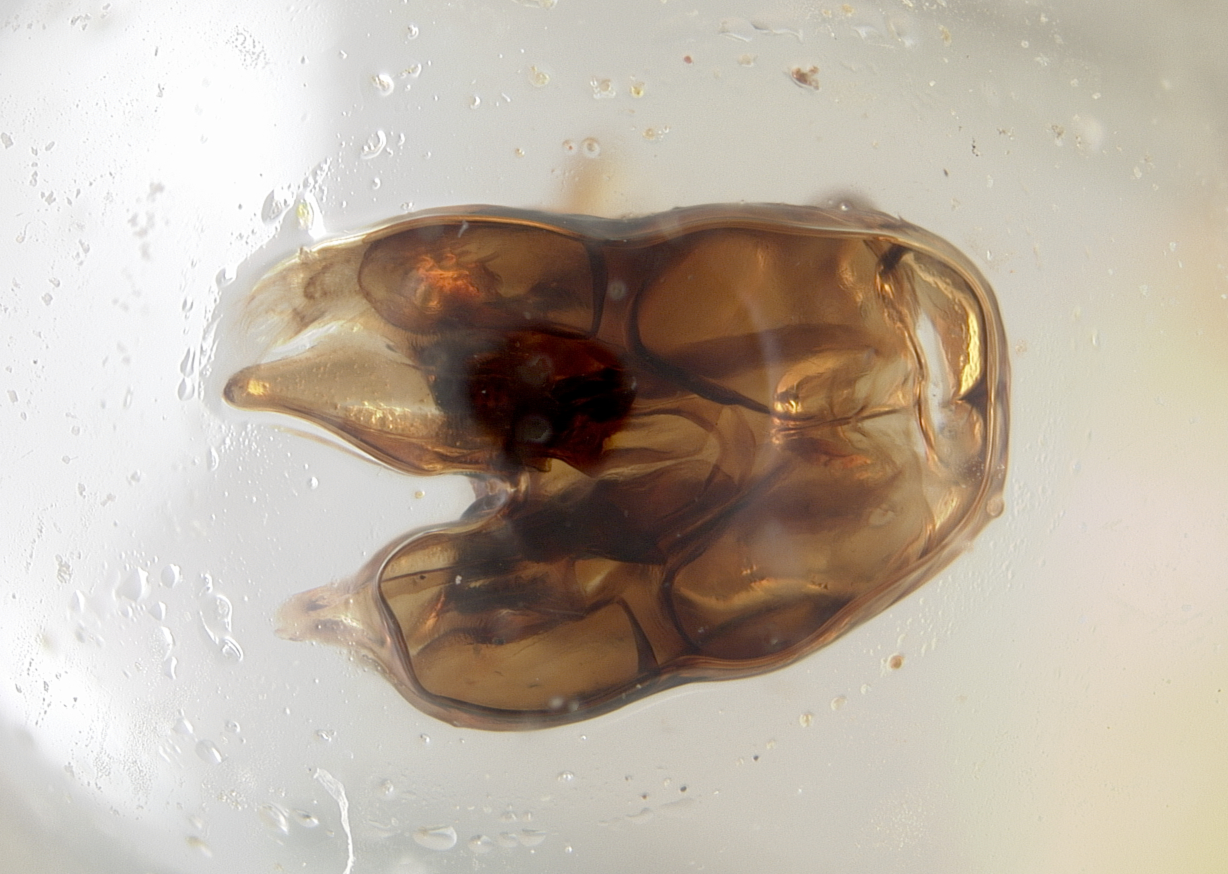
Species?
Colletes chubutensis
